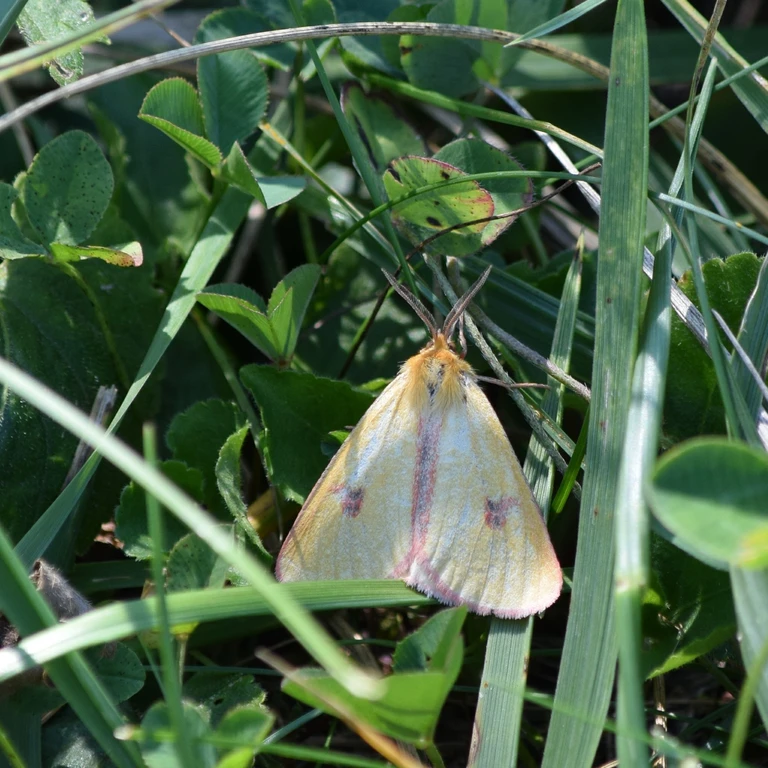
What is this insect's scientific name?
Diacrisia sannio
